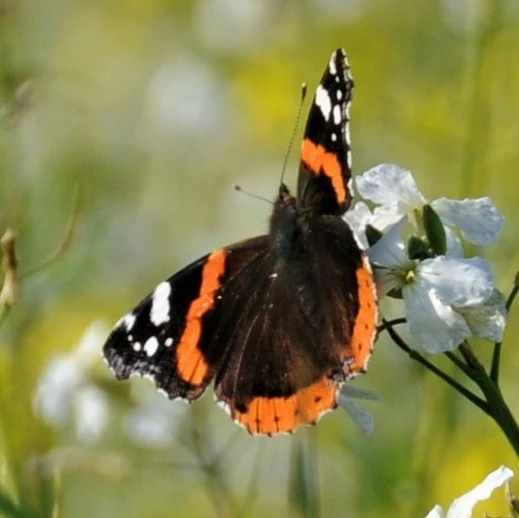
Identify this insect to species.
Vanessa atalanta
